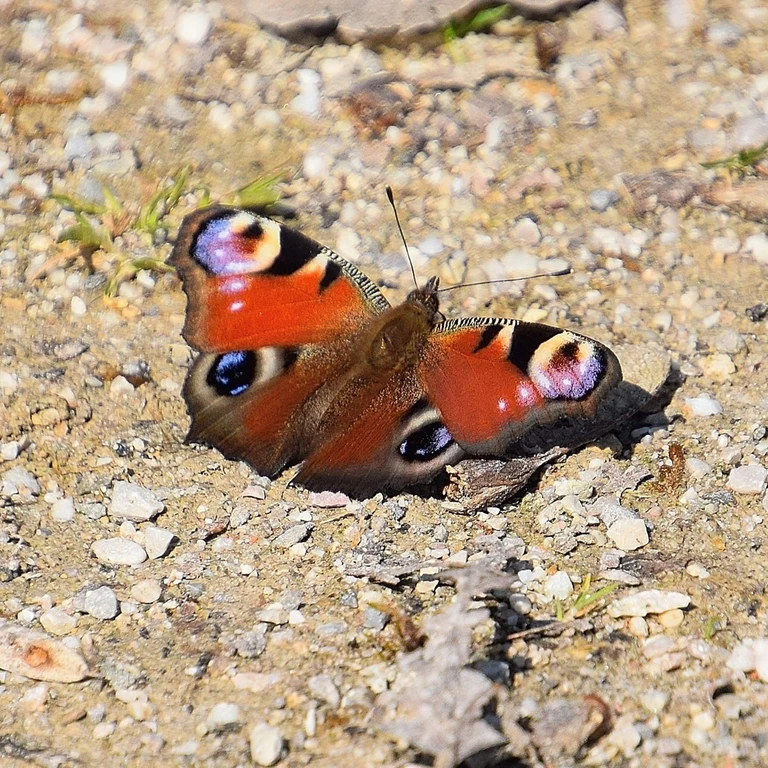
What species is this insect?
Aglais io
